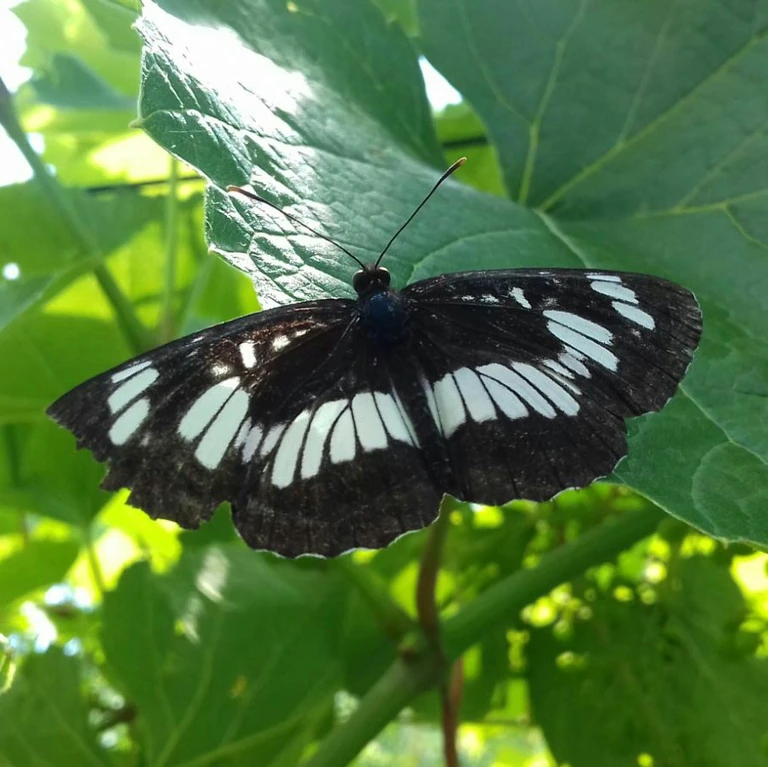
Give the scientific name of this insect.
Neptis rivularis
